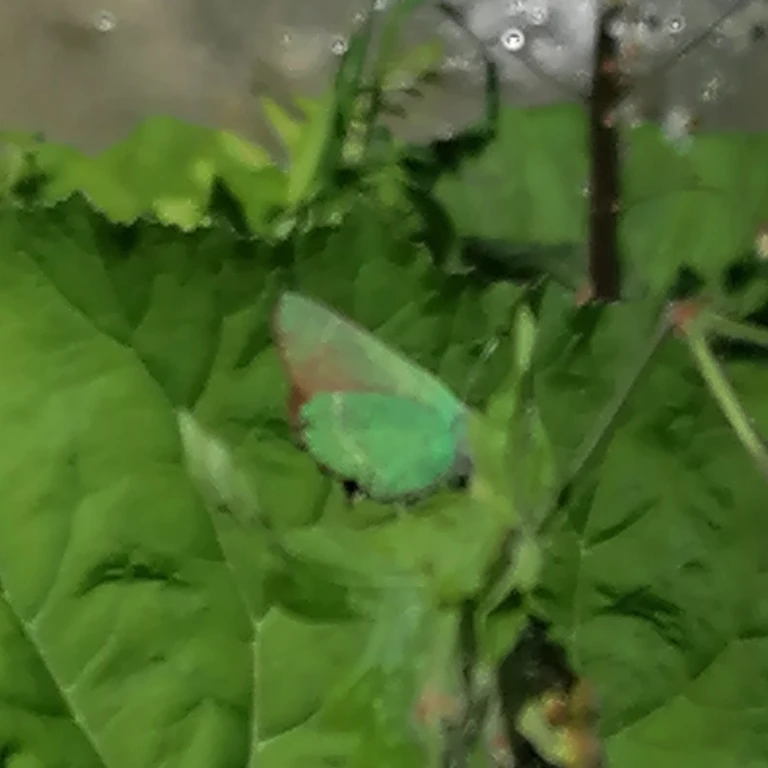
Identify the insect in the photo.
Callophrys rubi
